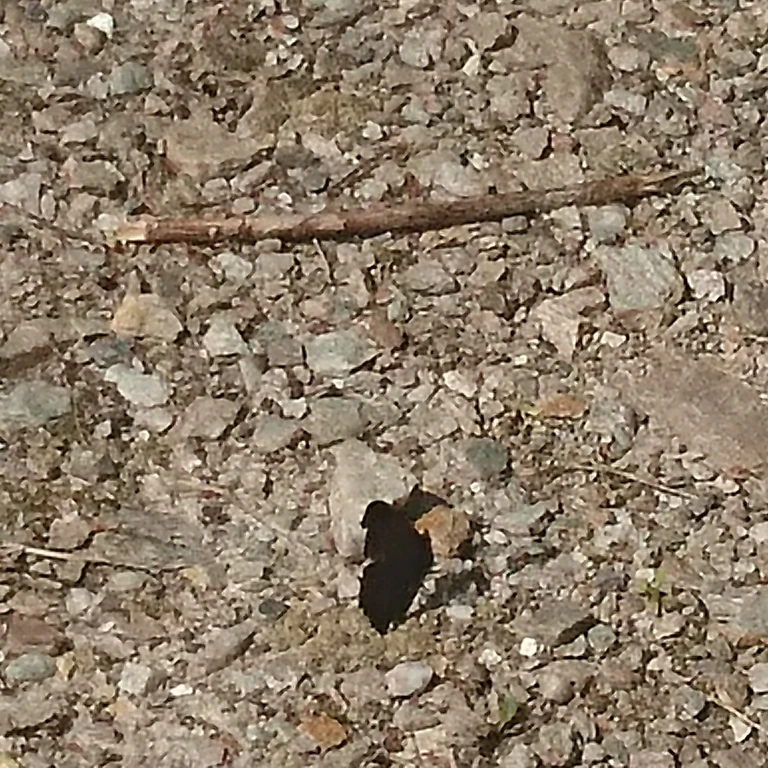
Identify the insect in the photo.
Aglais io
